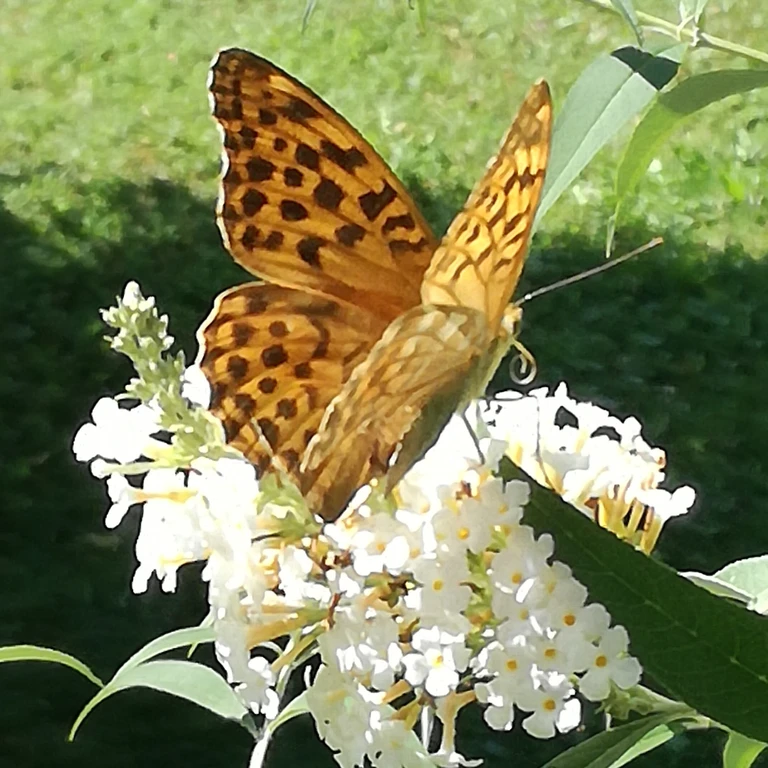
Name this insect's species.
Argynnis paphia
